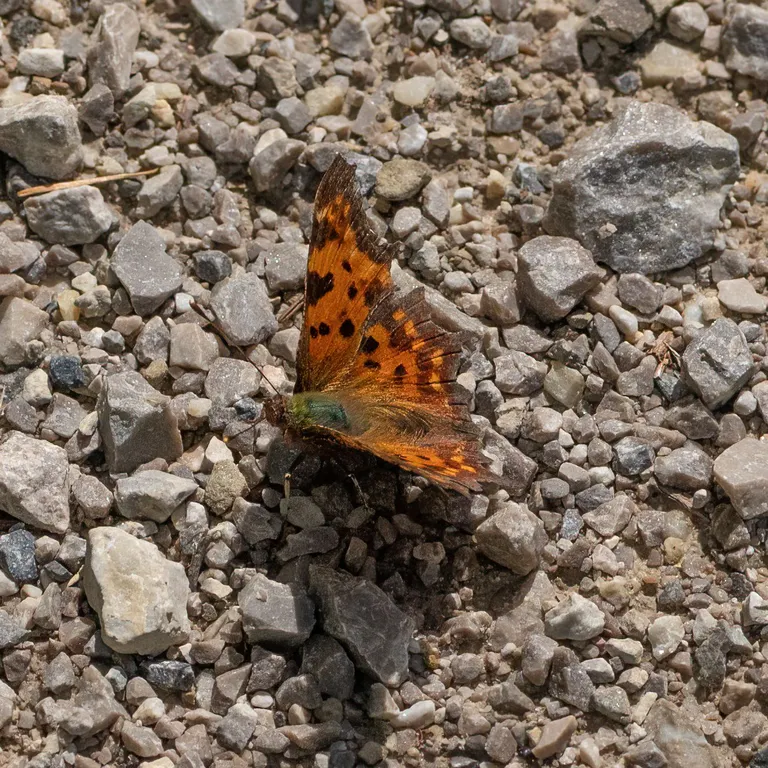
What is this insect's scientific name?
Polygonia c-album
